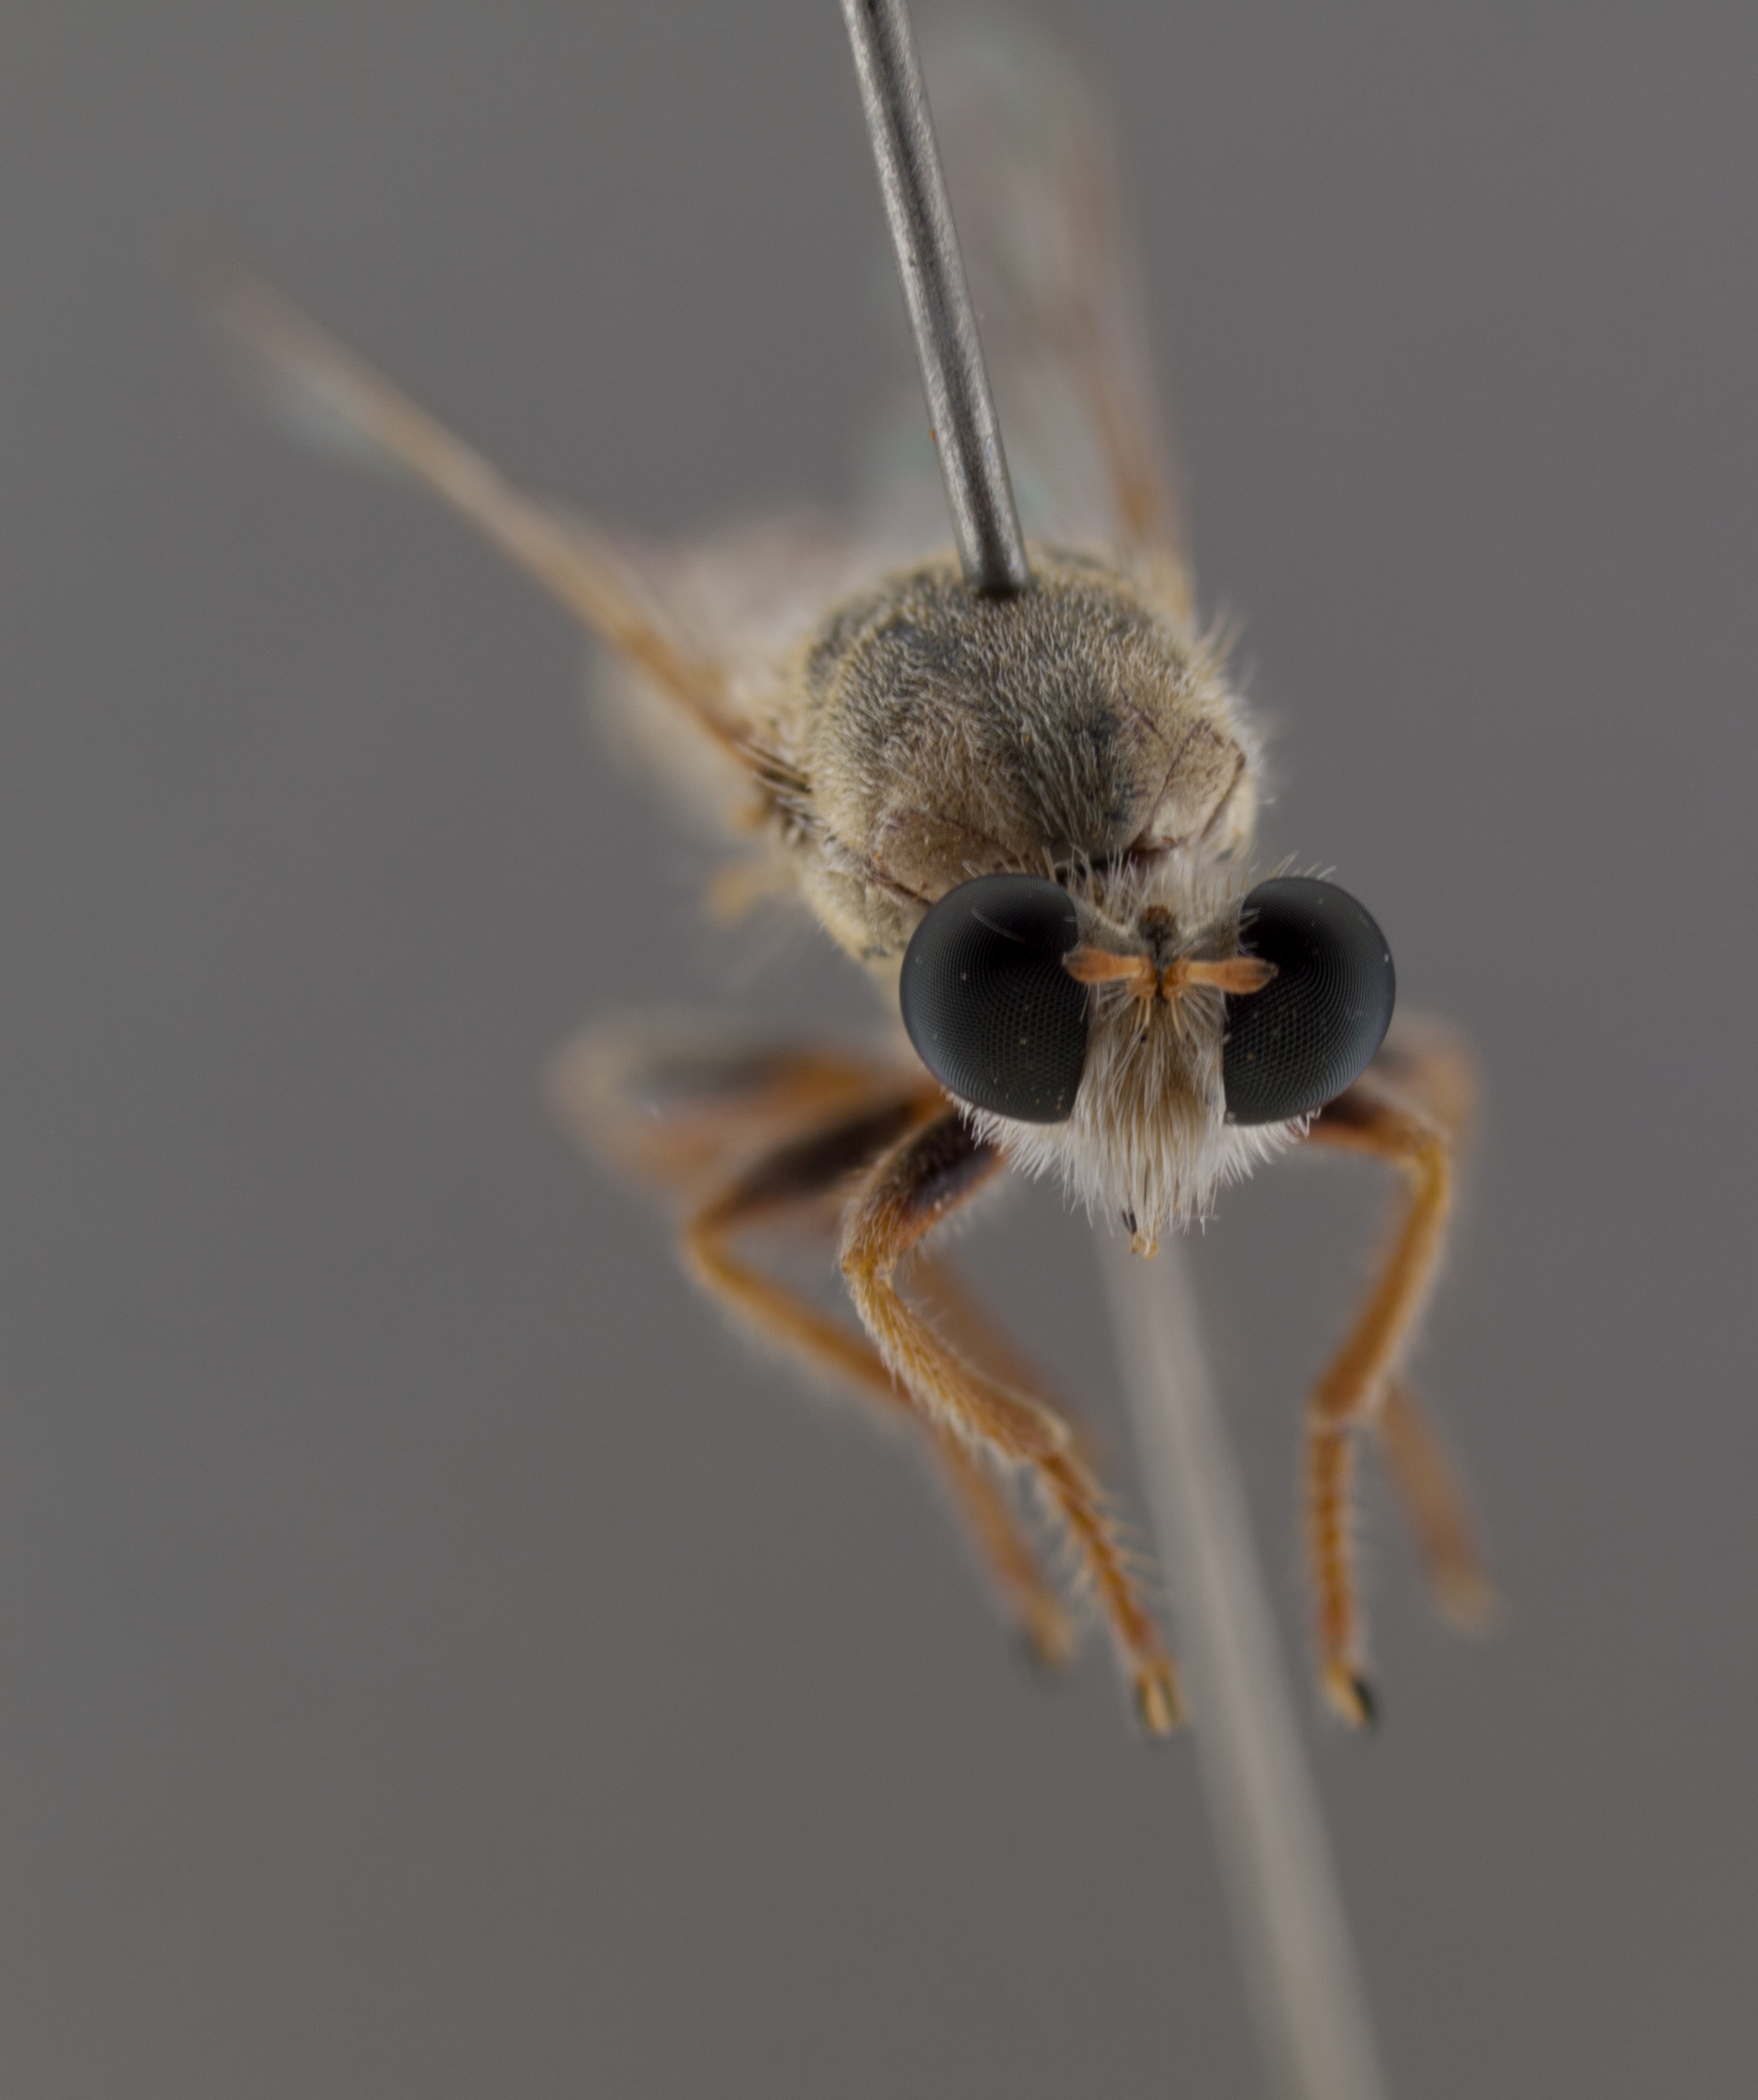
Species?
Trichardis picta
